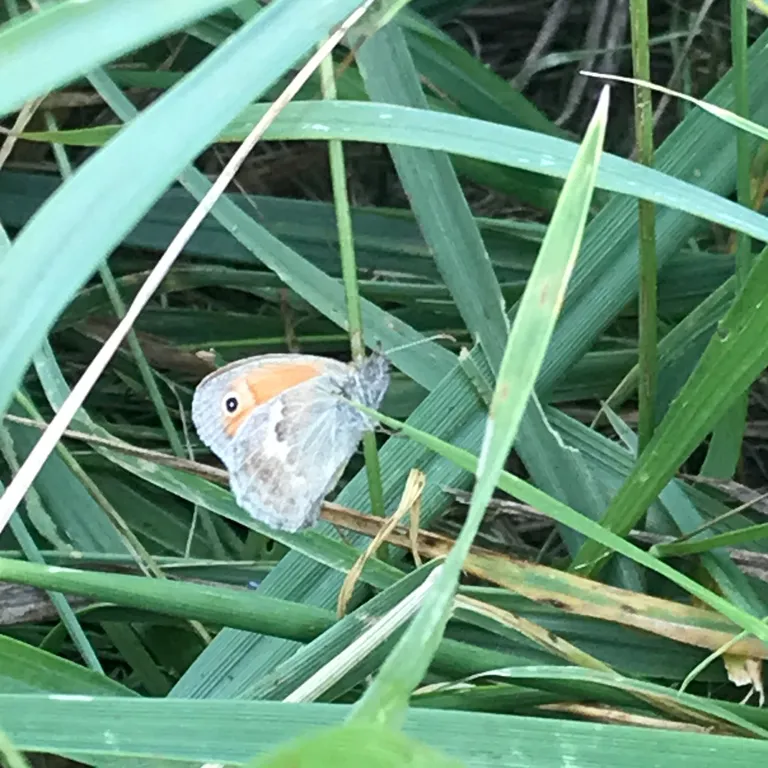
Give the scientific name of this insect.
Coenonympha pamphilus
